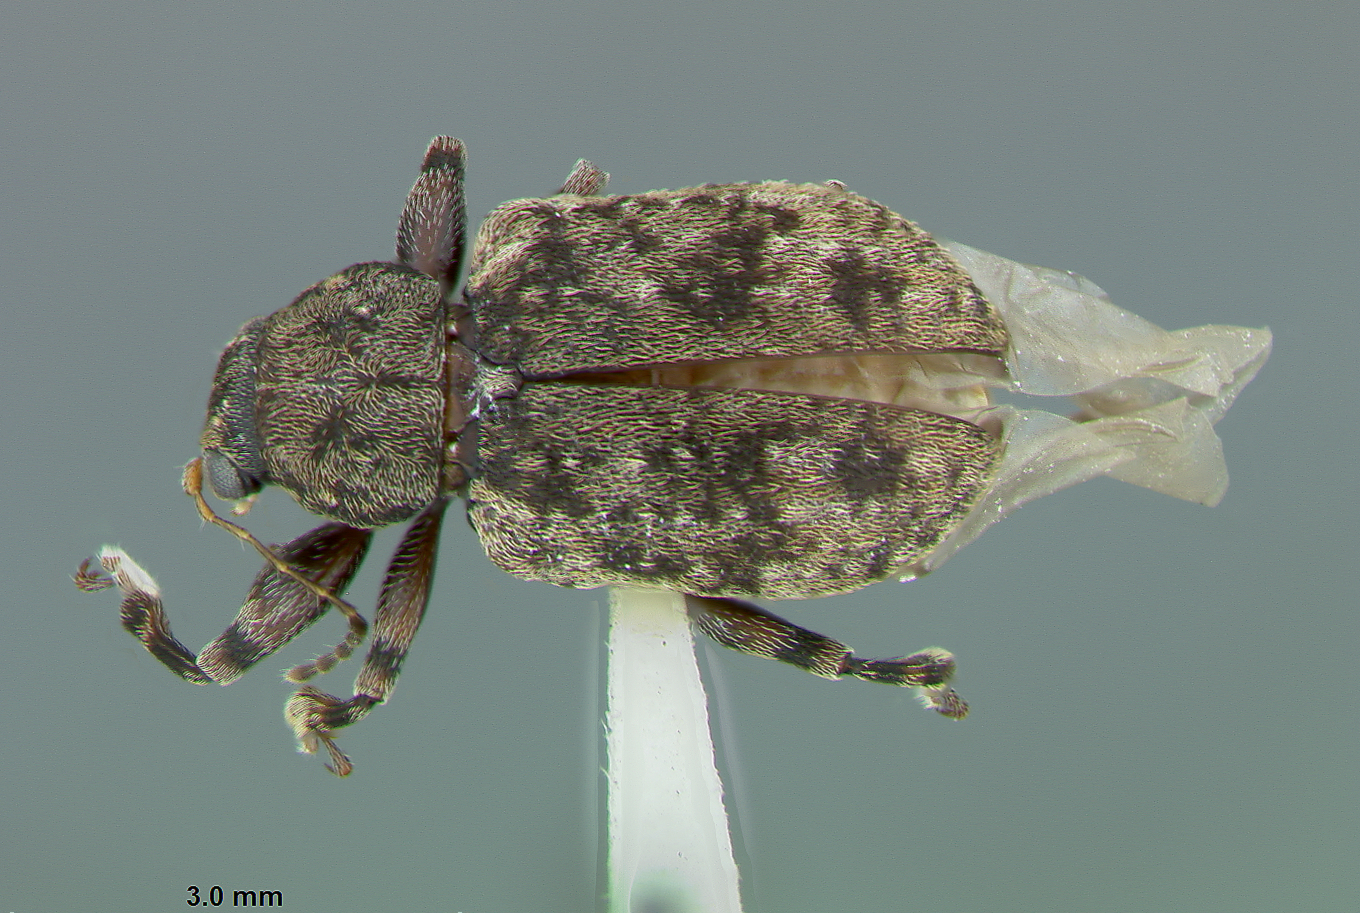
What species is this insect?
Xanthonia flavoannulata
